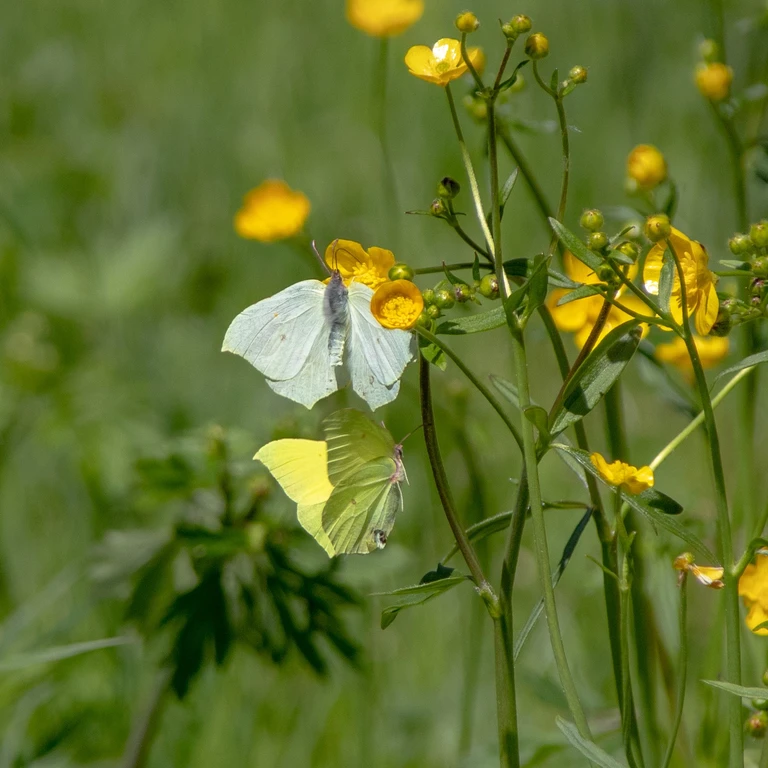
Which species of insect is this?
Gonepteryx rhamni
